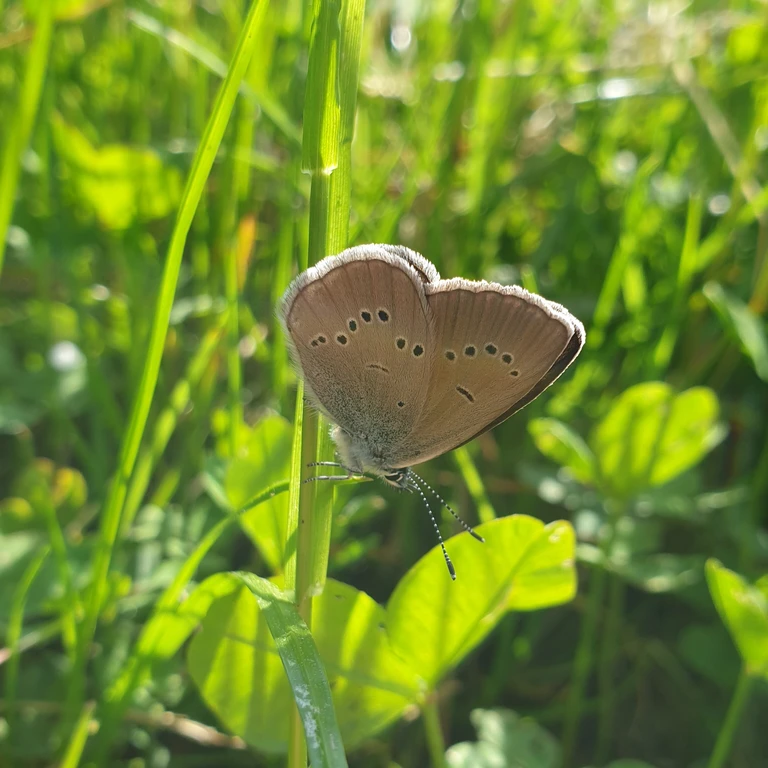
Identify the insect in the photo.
Cyaniris semiargus
